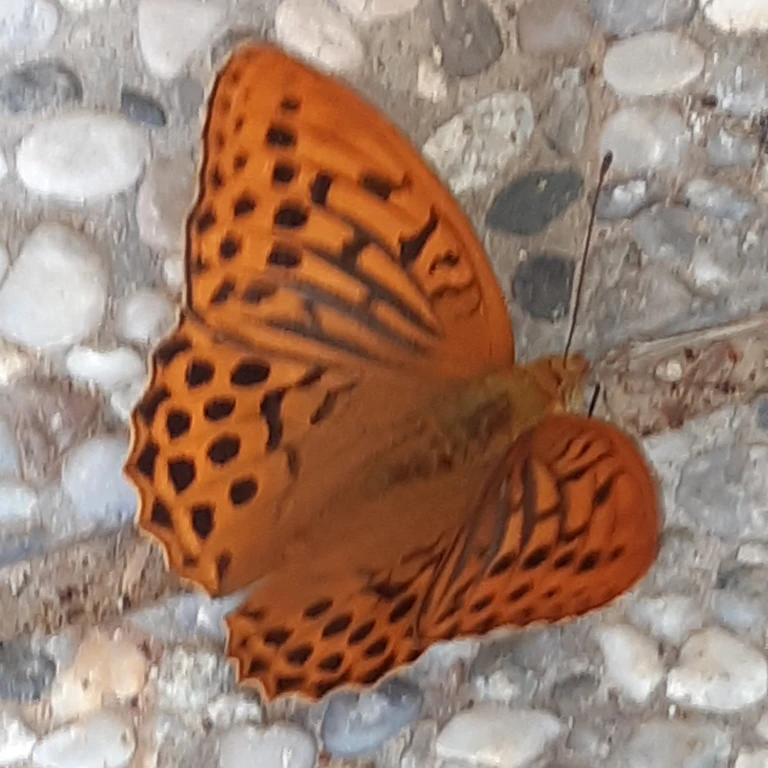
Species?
Argynnis paphia
